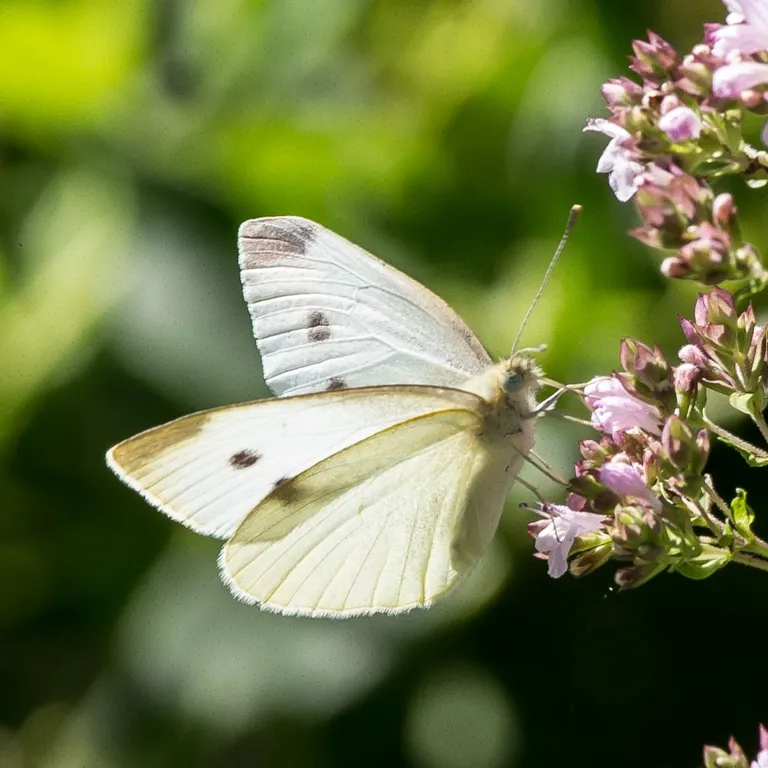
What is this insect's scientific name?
Pieris rapae
